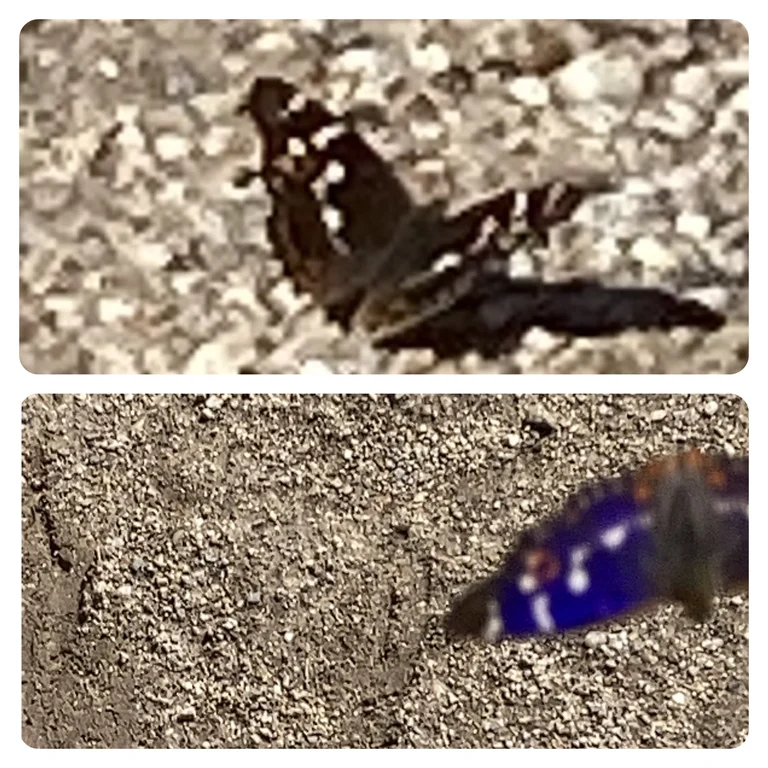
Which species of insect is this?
Apatura ilia
